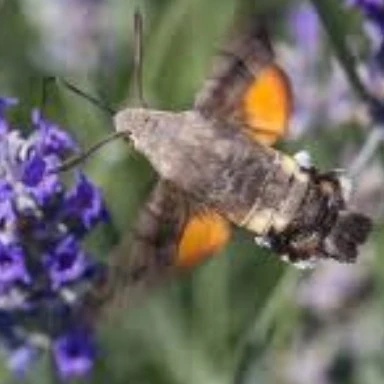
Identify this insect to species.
Macroglossum stellatarum
